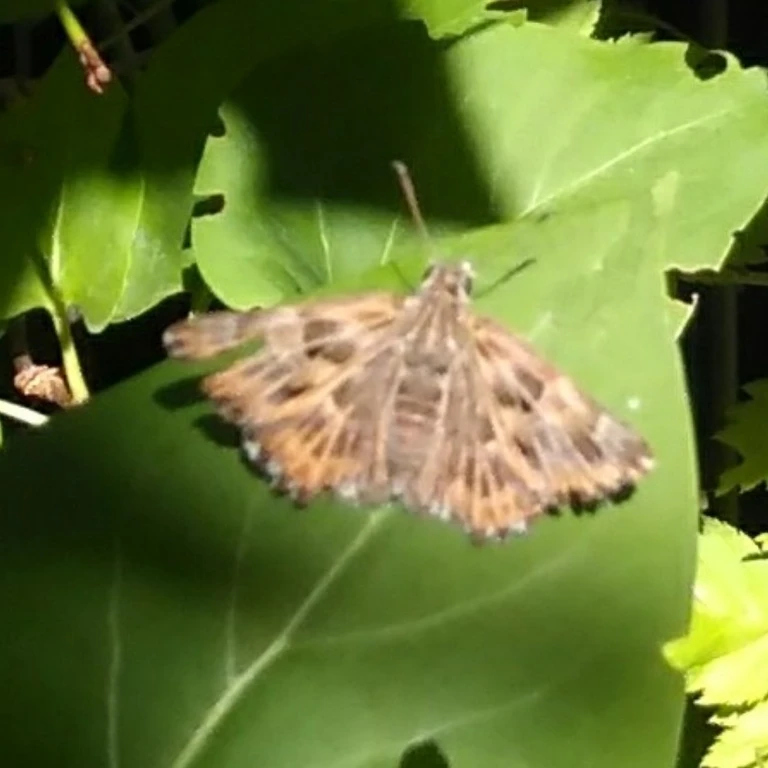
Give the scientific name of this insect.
Carcharodus alceae
